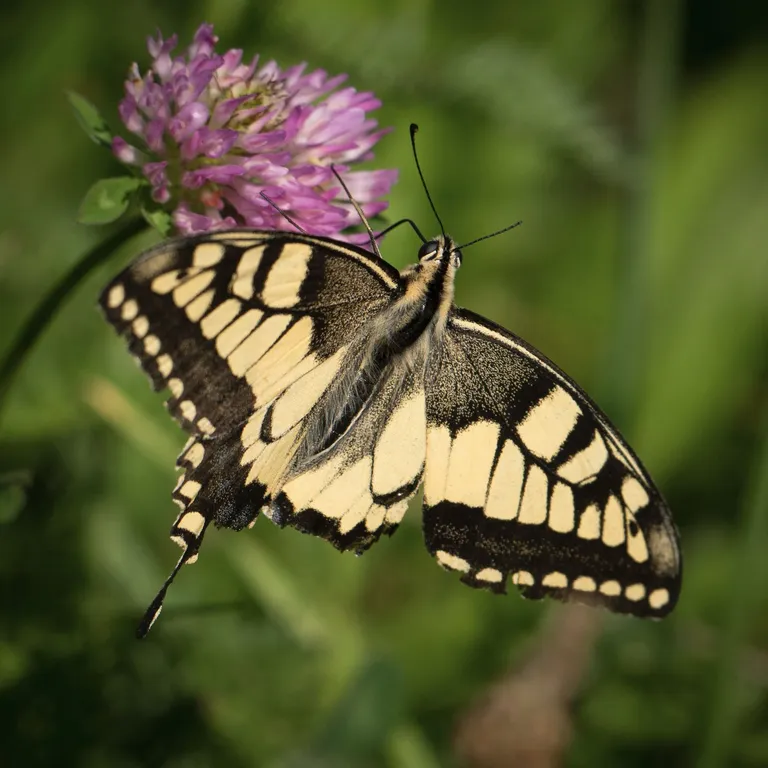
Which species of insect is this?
Papilio machaon
